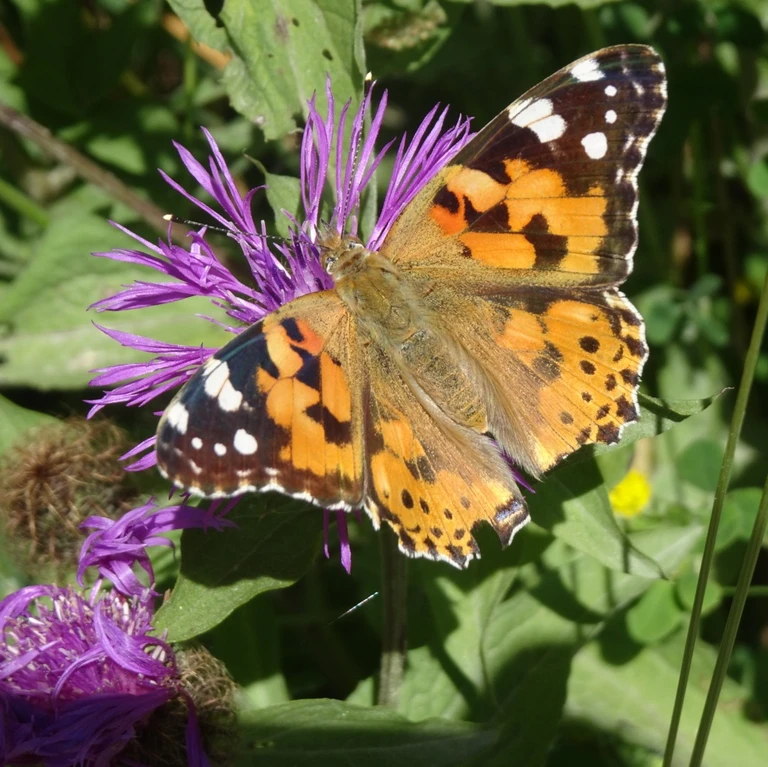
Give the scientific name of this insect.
Vanessa cardui
